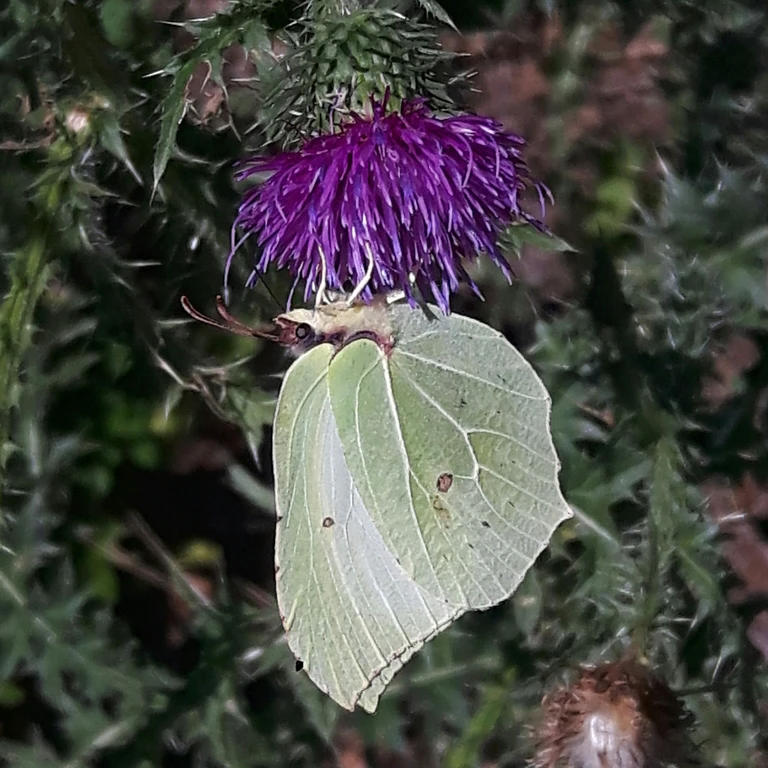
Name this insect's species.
Gonepteryx rhamni
